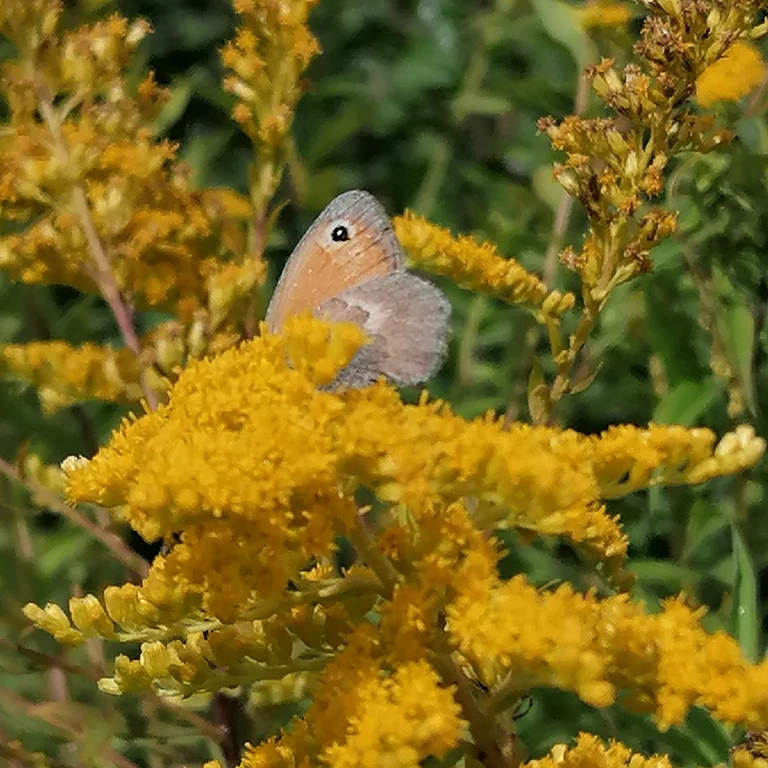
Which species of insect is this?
Coenonympha pamphilus
